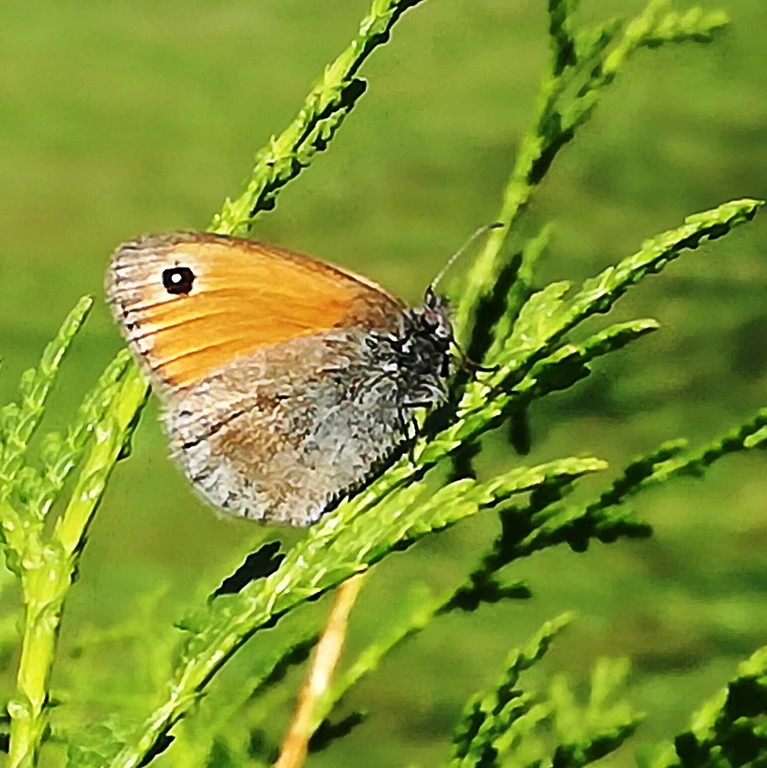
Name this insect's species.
Coenonympha pamphilus
